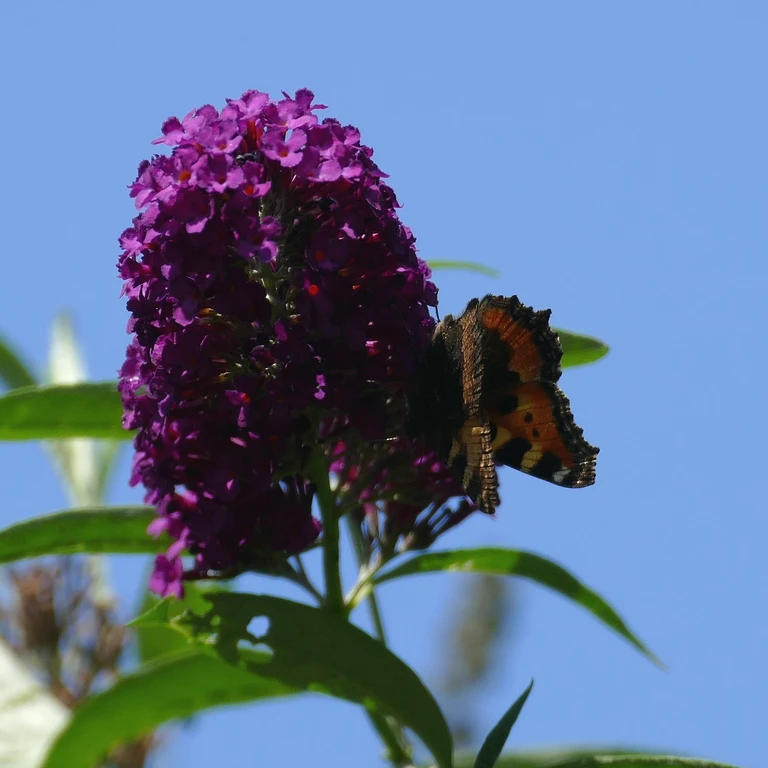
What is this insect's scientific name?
Aglais urticae
